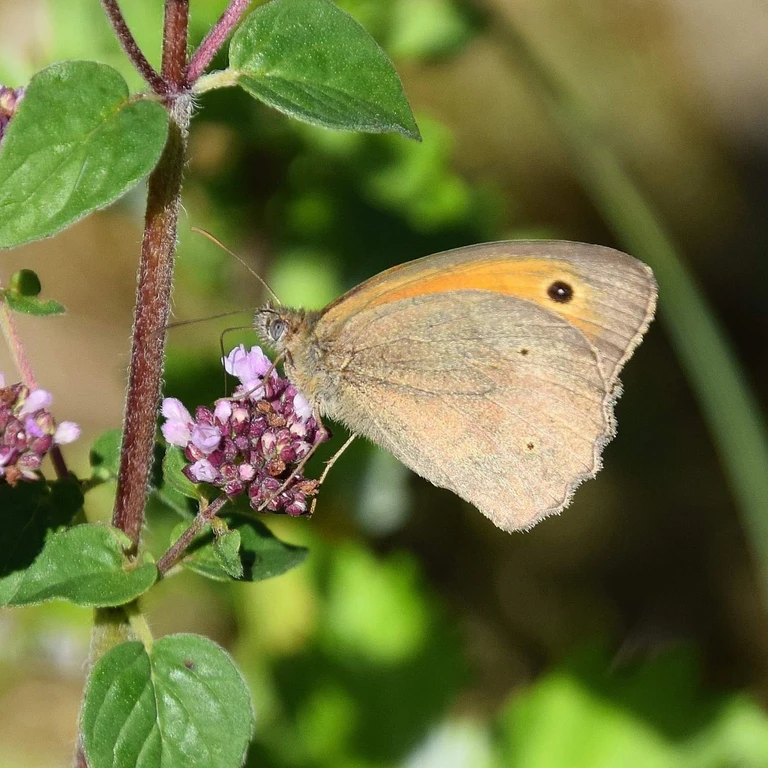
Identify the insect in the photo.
Maniola jurtina
